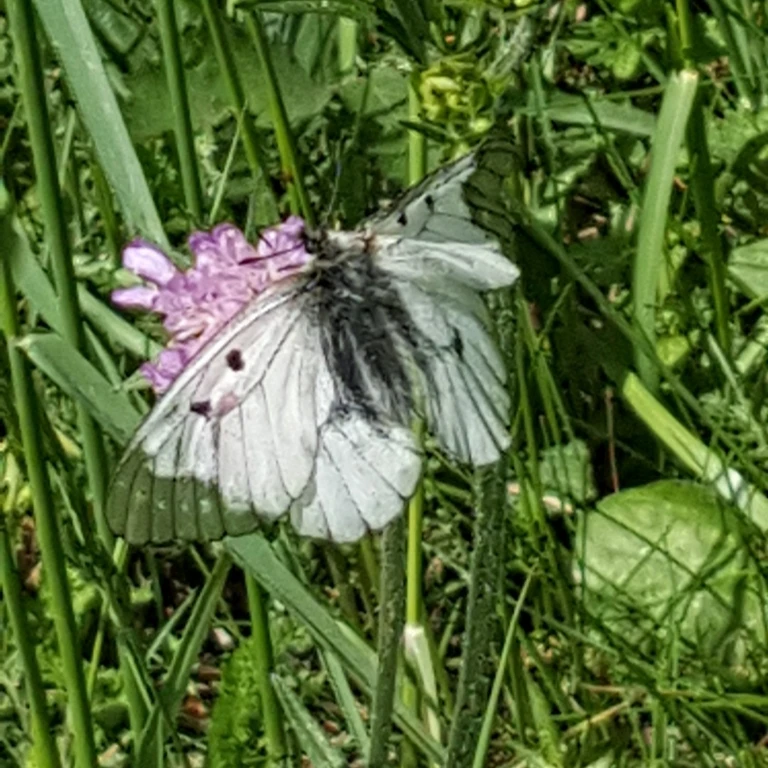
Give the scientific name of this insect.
Parnassius mnemosyne
